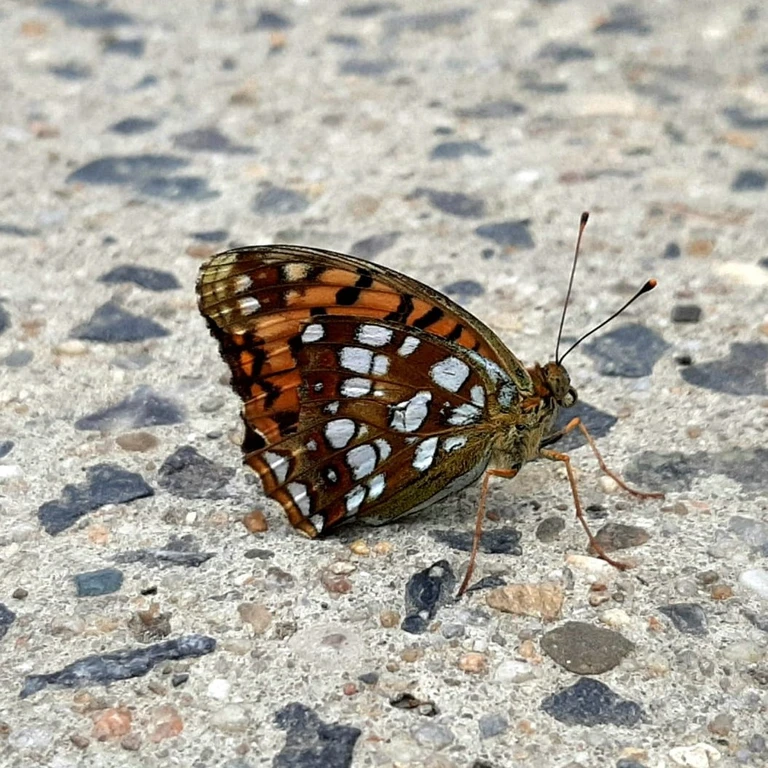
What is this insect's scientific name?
Fabriciana adippe
